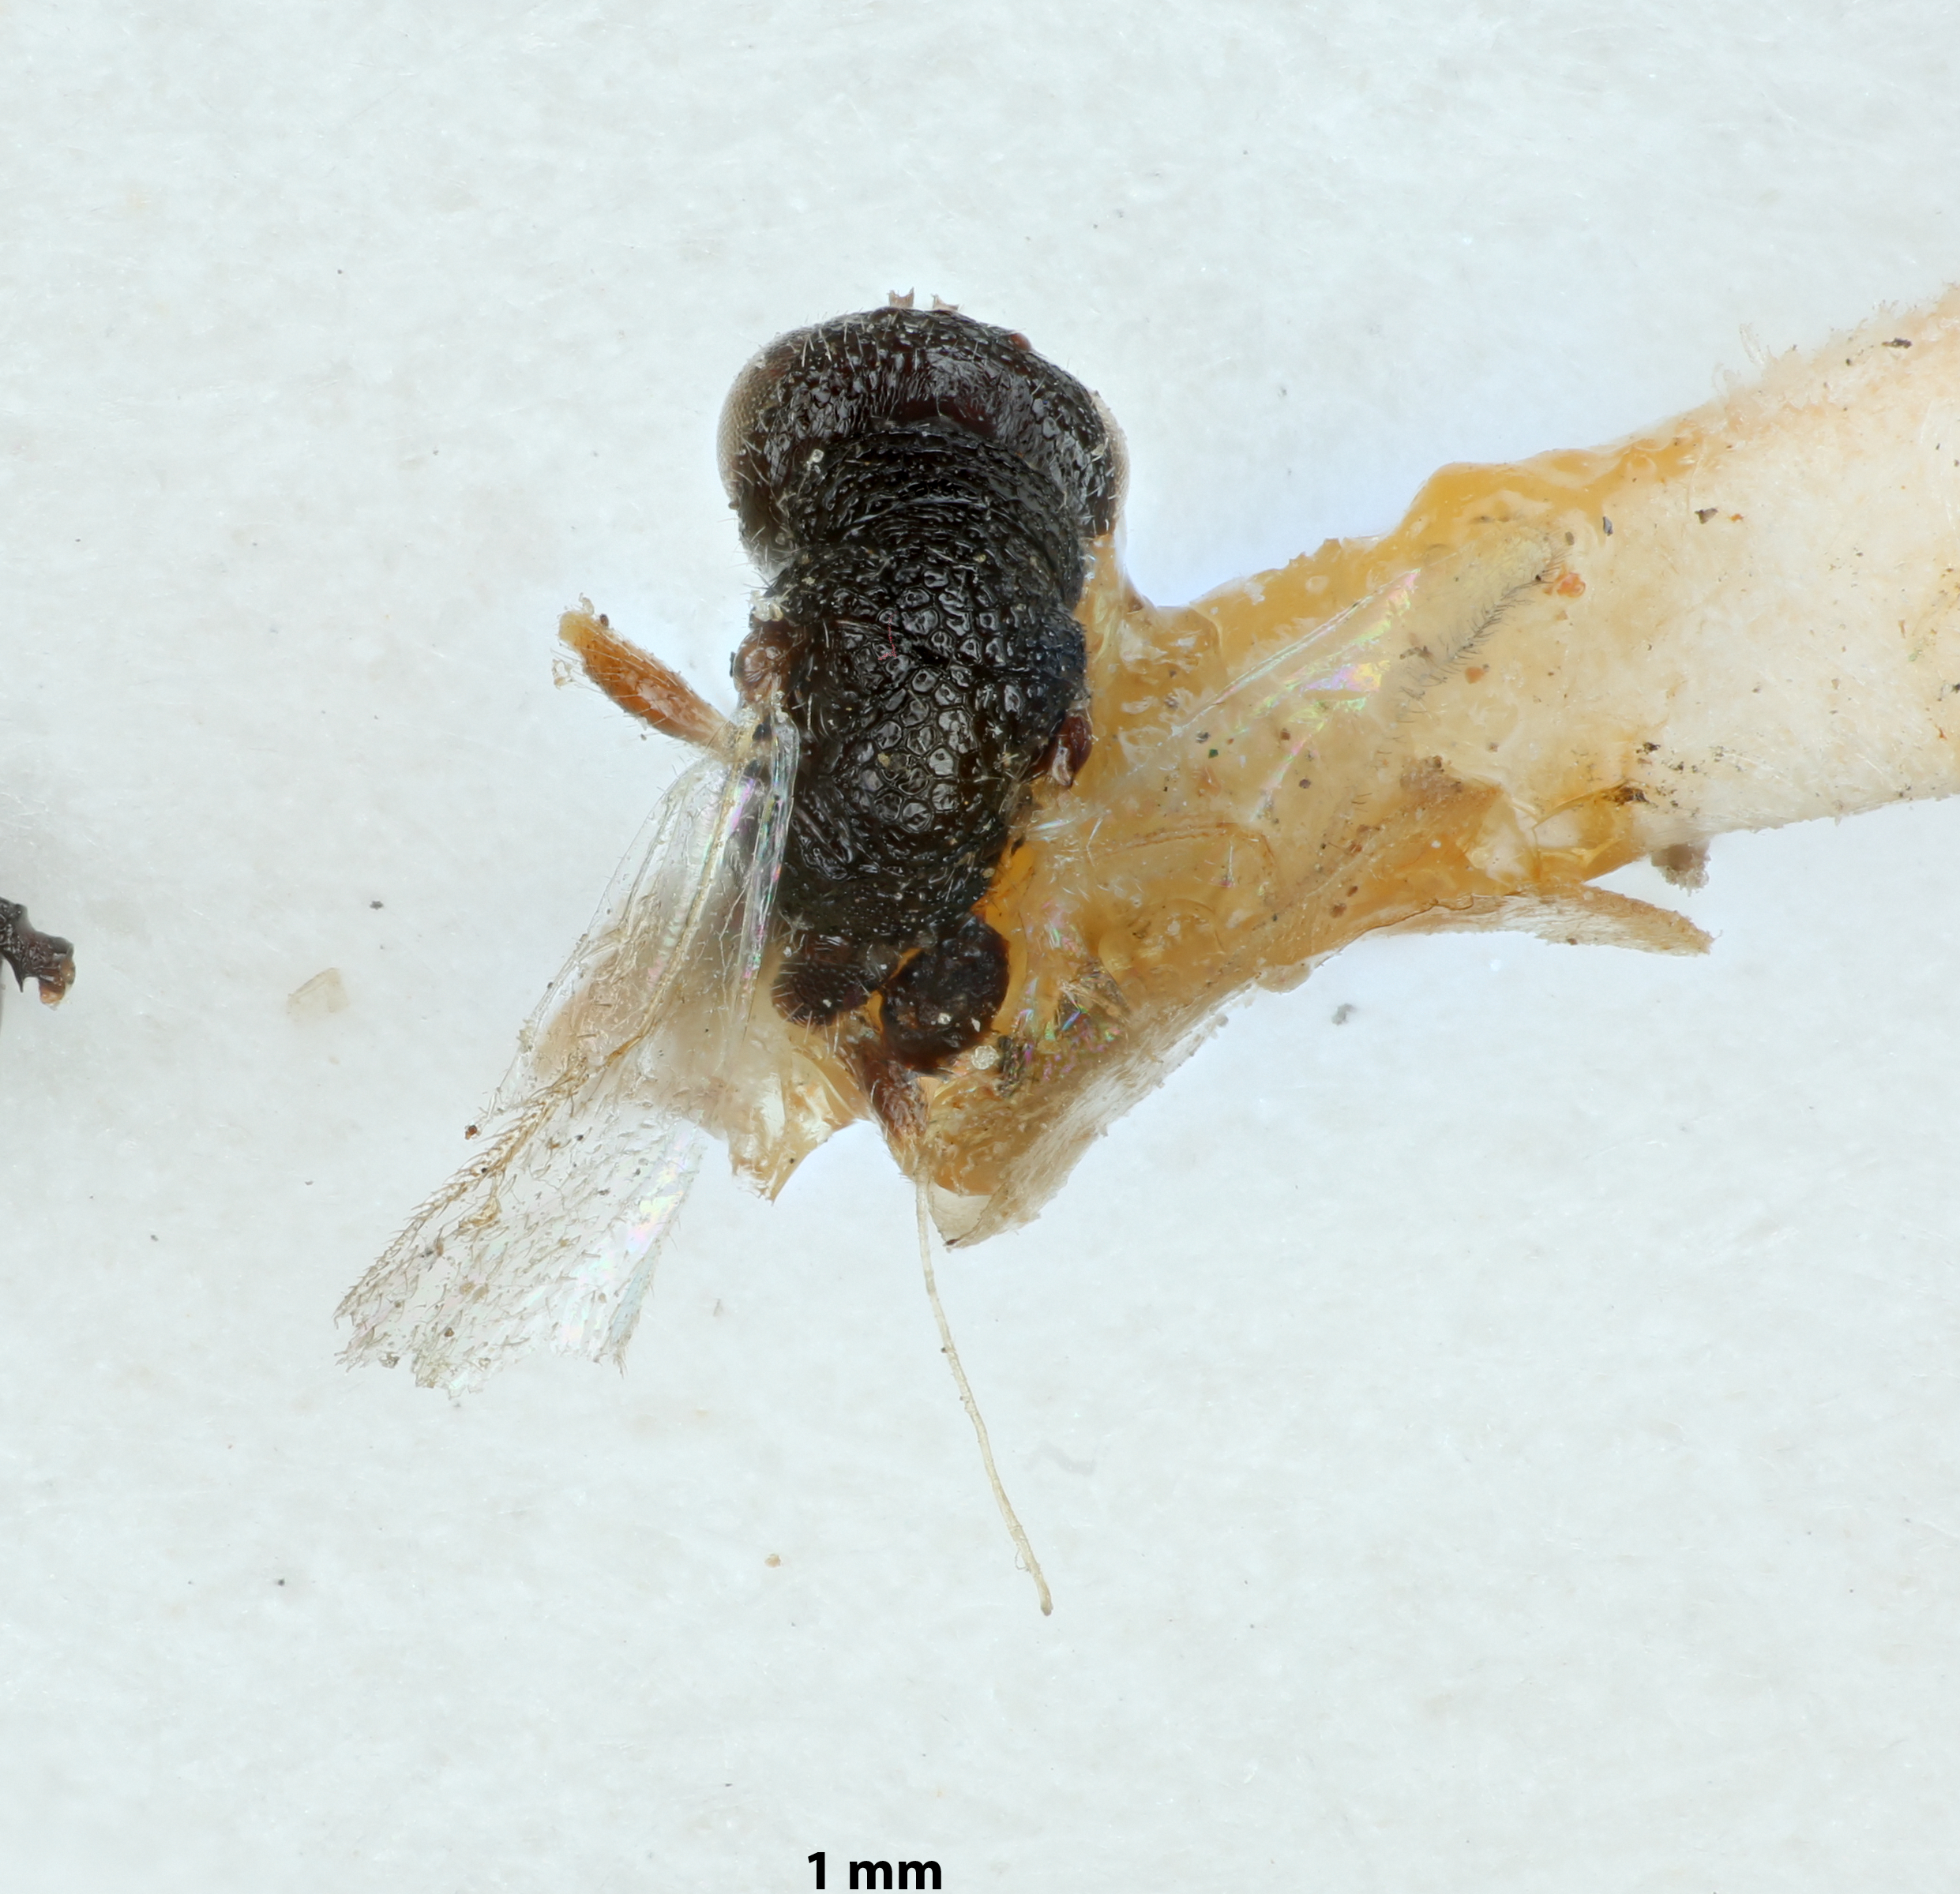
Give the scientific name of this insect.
Eurytomocharis minuta
